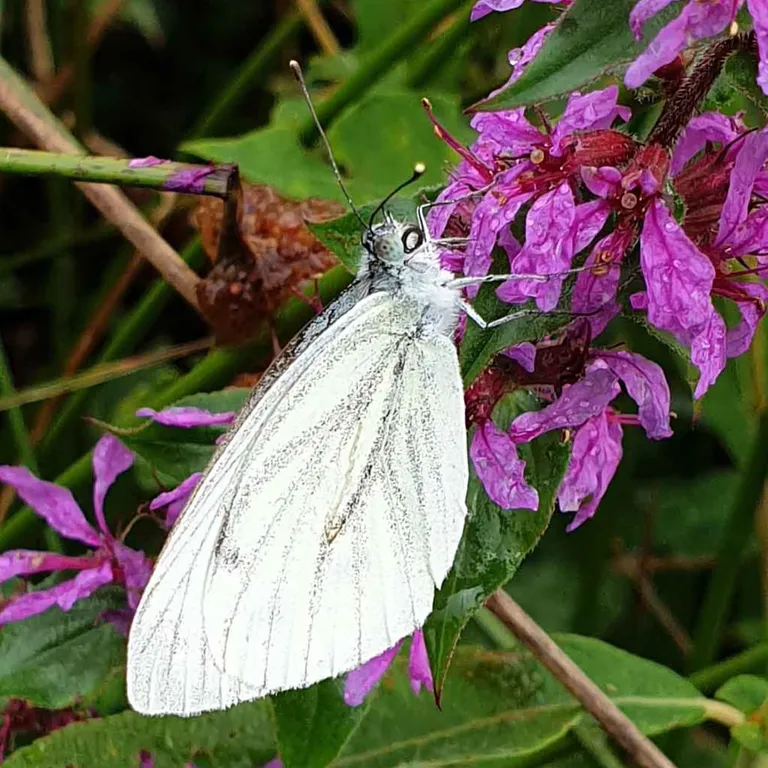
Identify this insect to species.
Pieris napi
